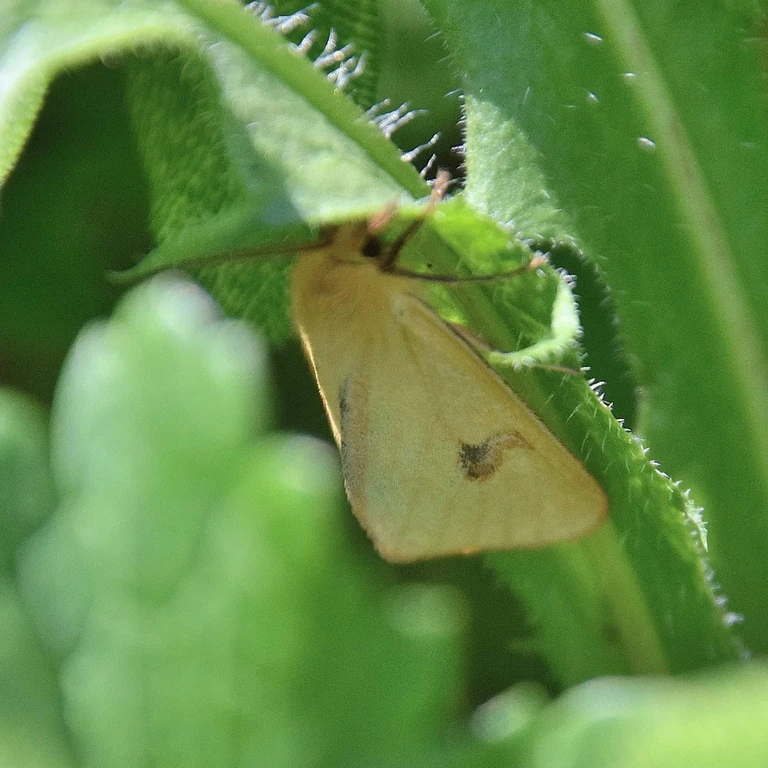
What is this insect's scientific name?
Diacrisia sannio
